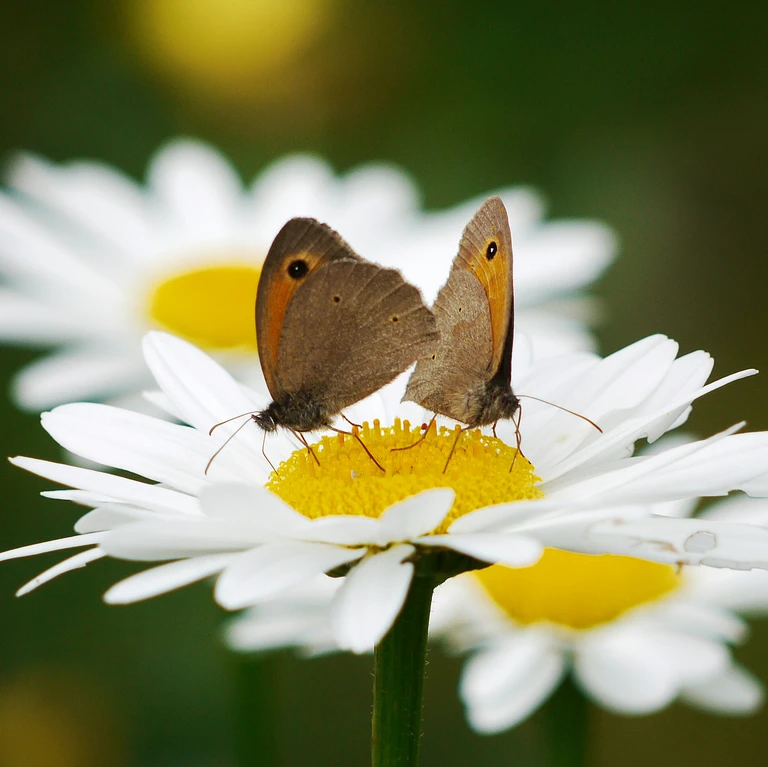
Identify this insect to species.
Maniola jurtina
